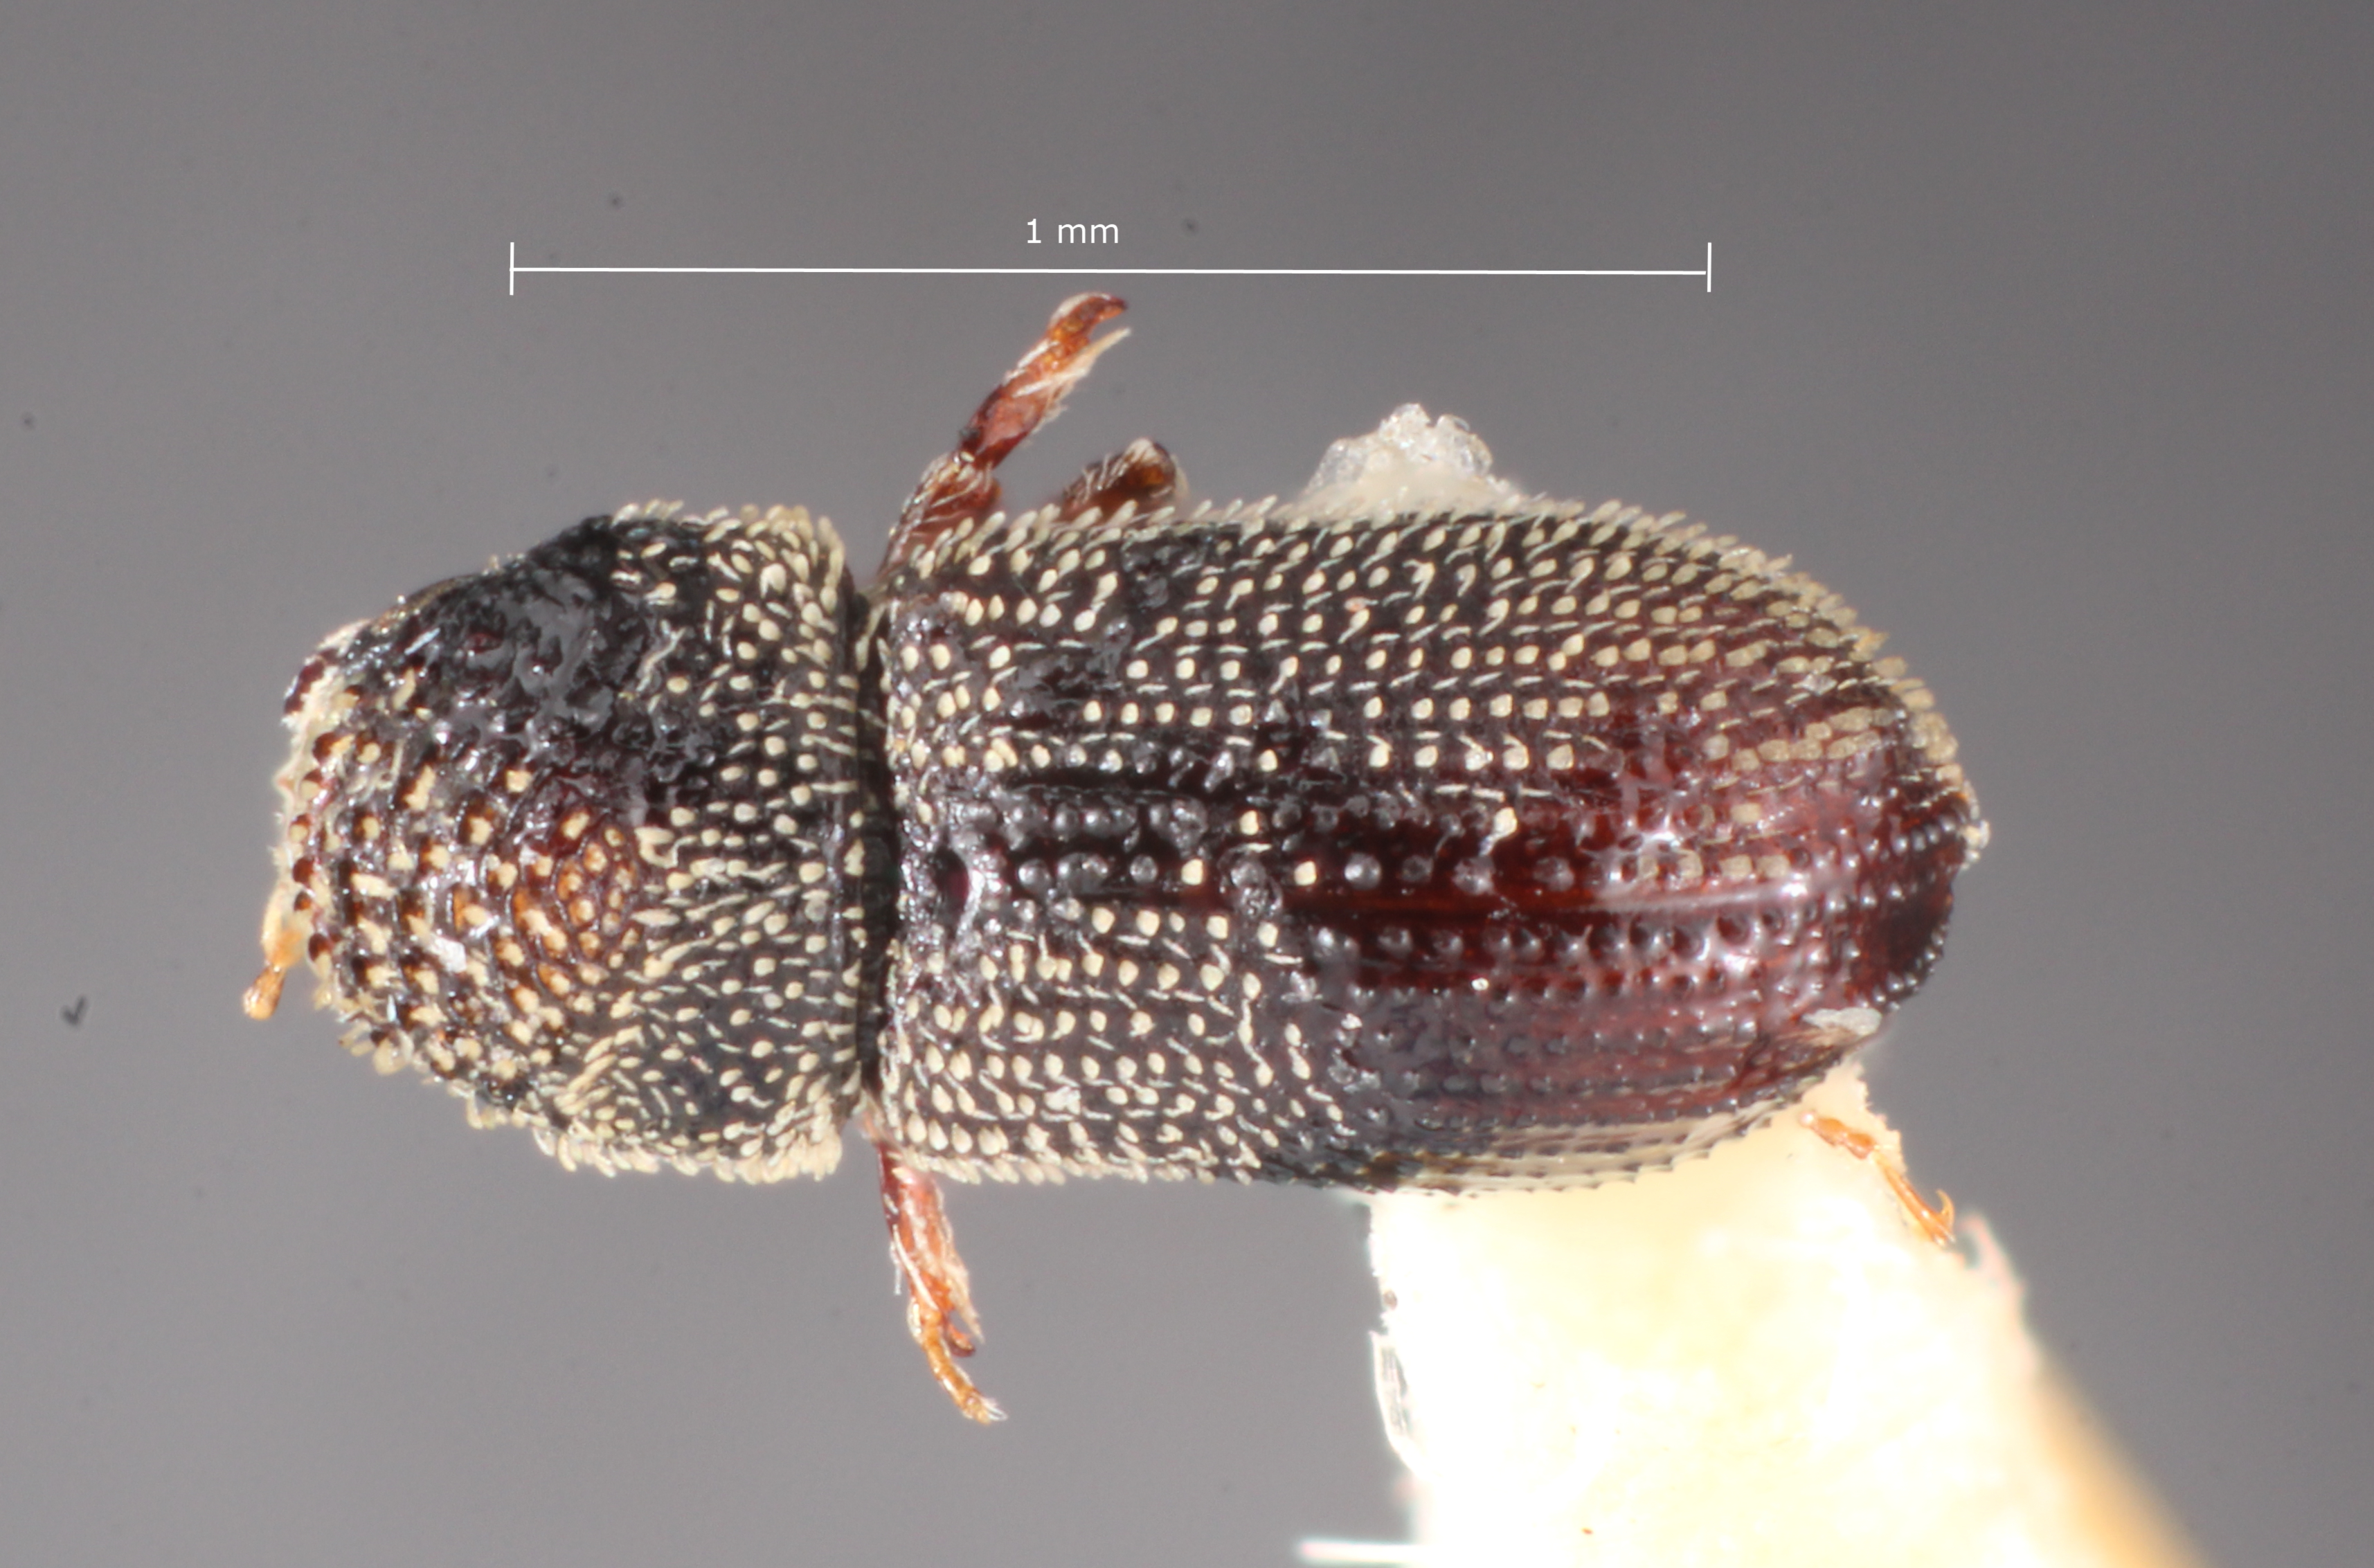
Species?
Pseudothysanoes sedulus
